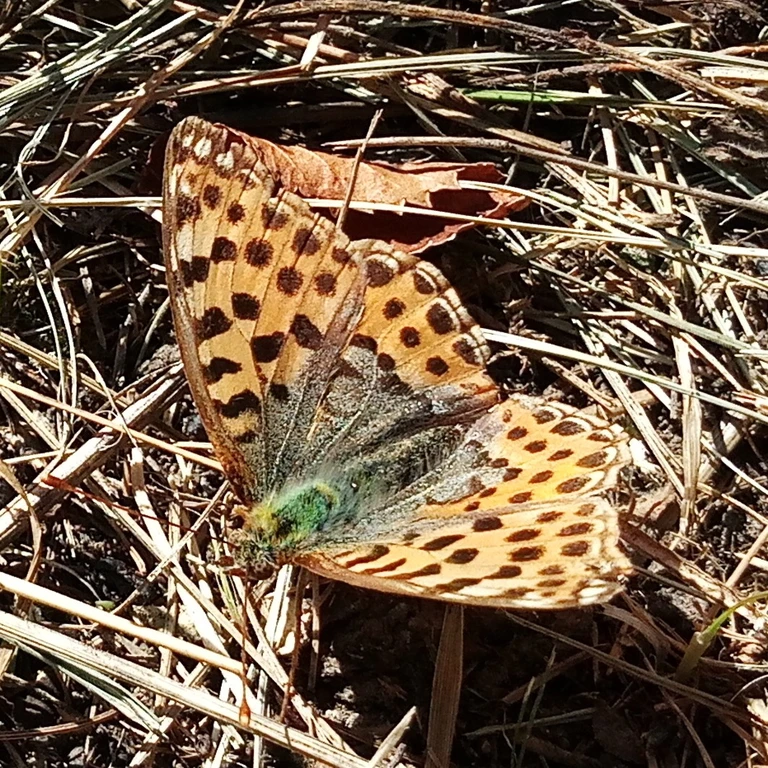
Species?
Issoria lathonia
